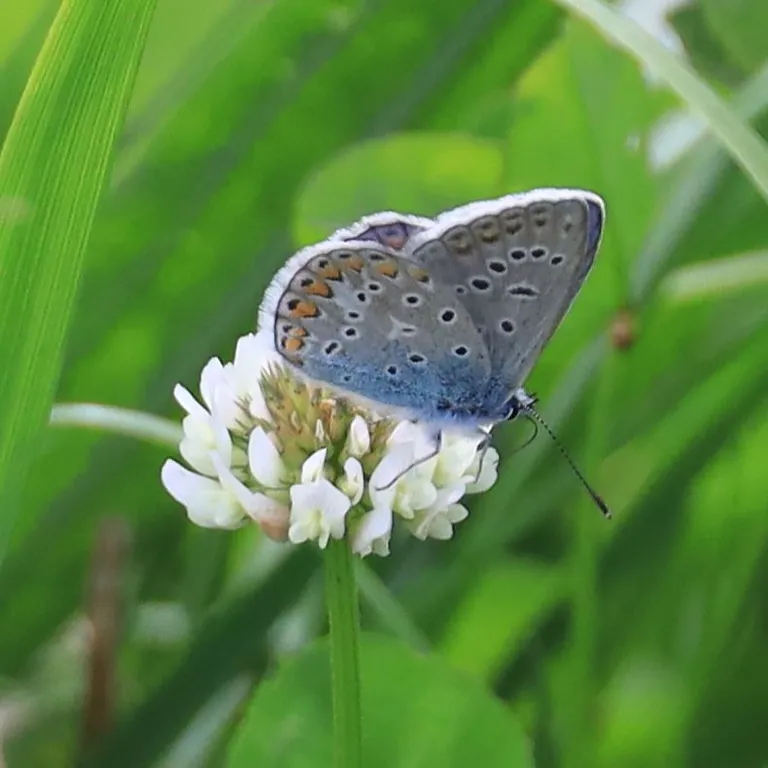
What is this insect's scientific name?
Polyommatus icarus
